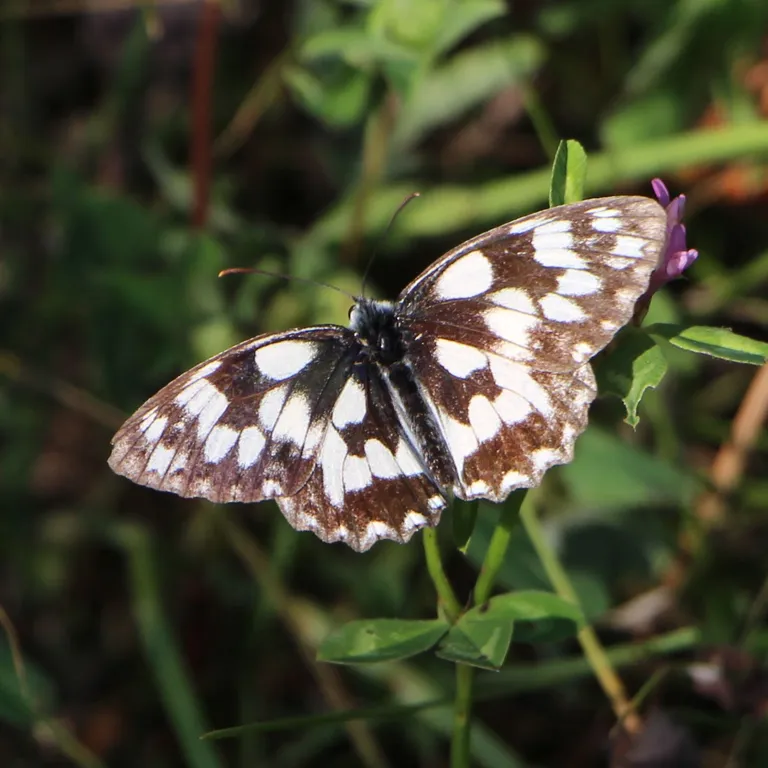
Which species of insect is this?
Melanargia galathea
